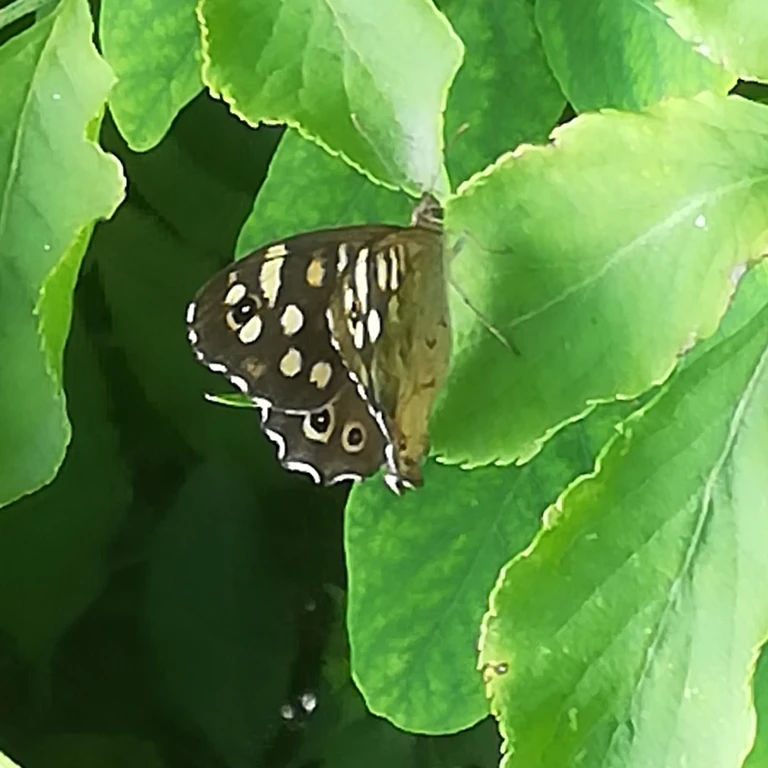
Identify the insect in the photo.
Pararge aegeria
